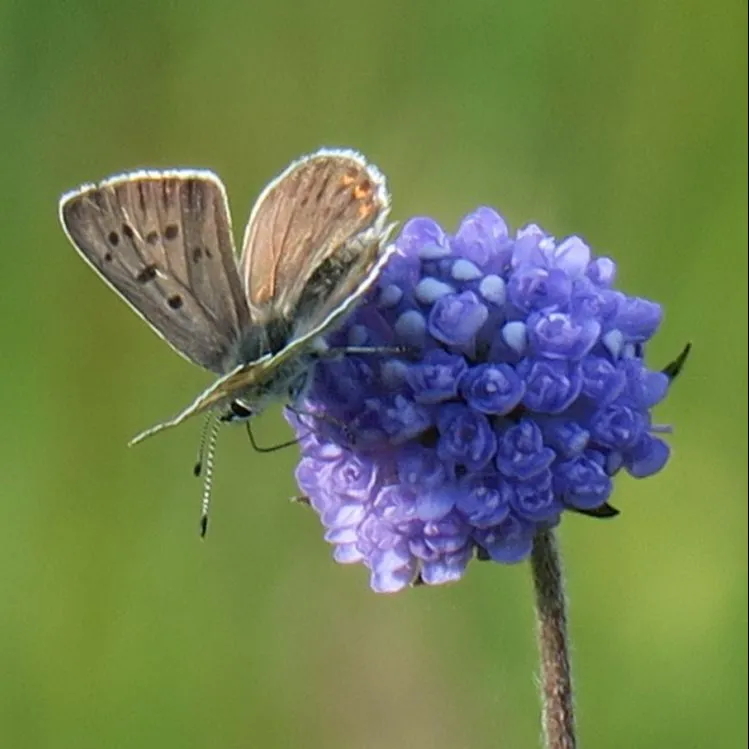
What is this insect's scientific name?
Lycaena tityrus (also Loweia tityrus)
